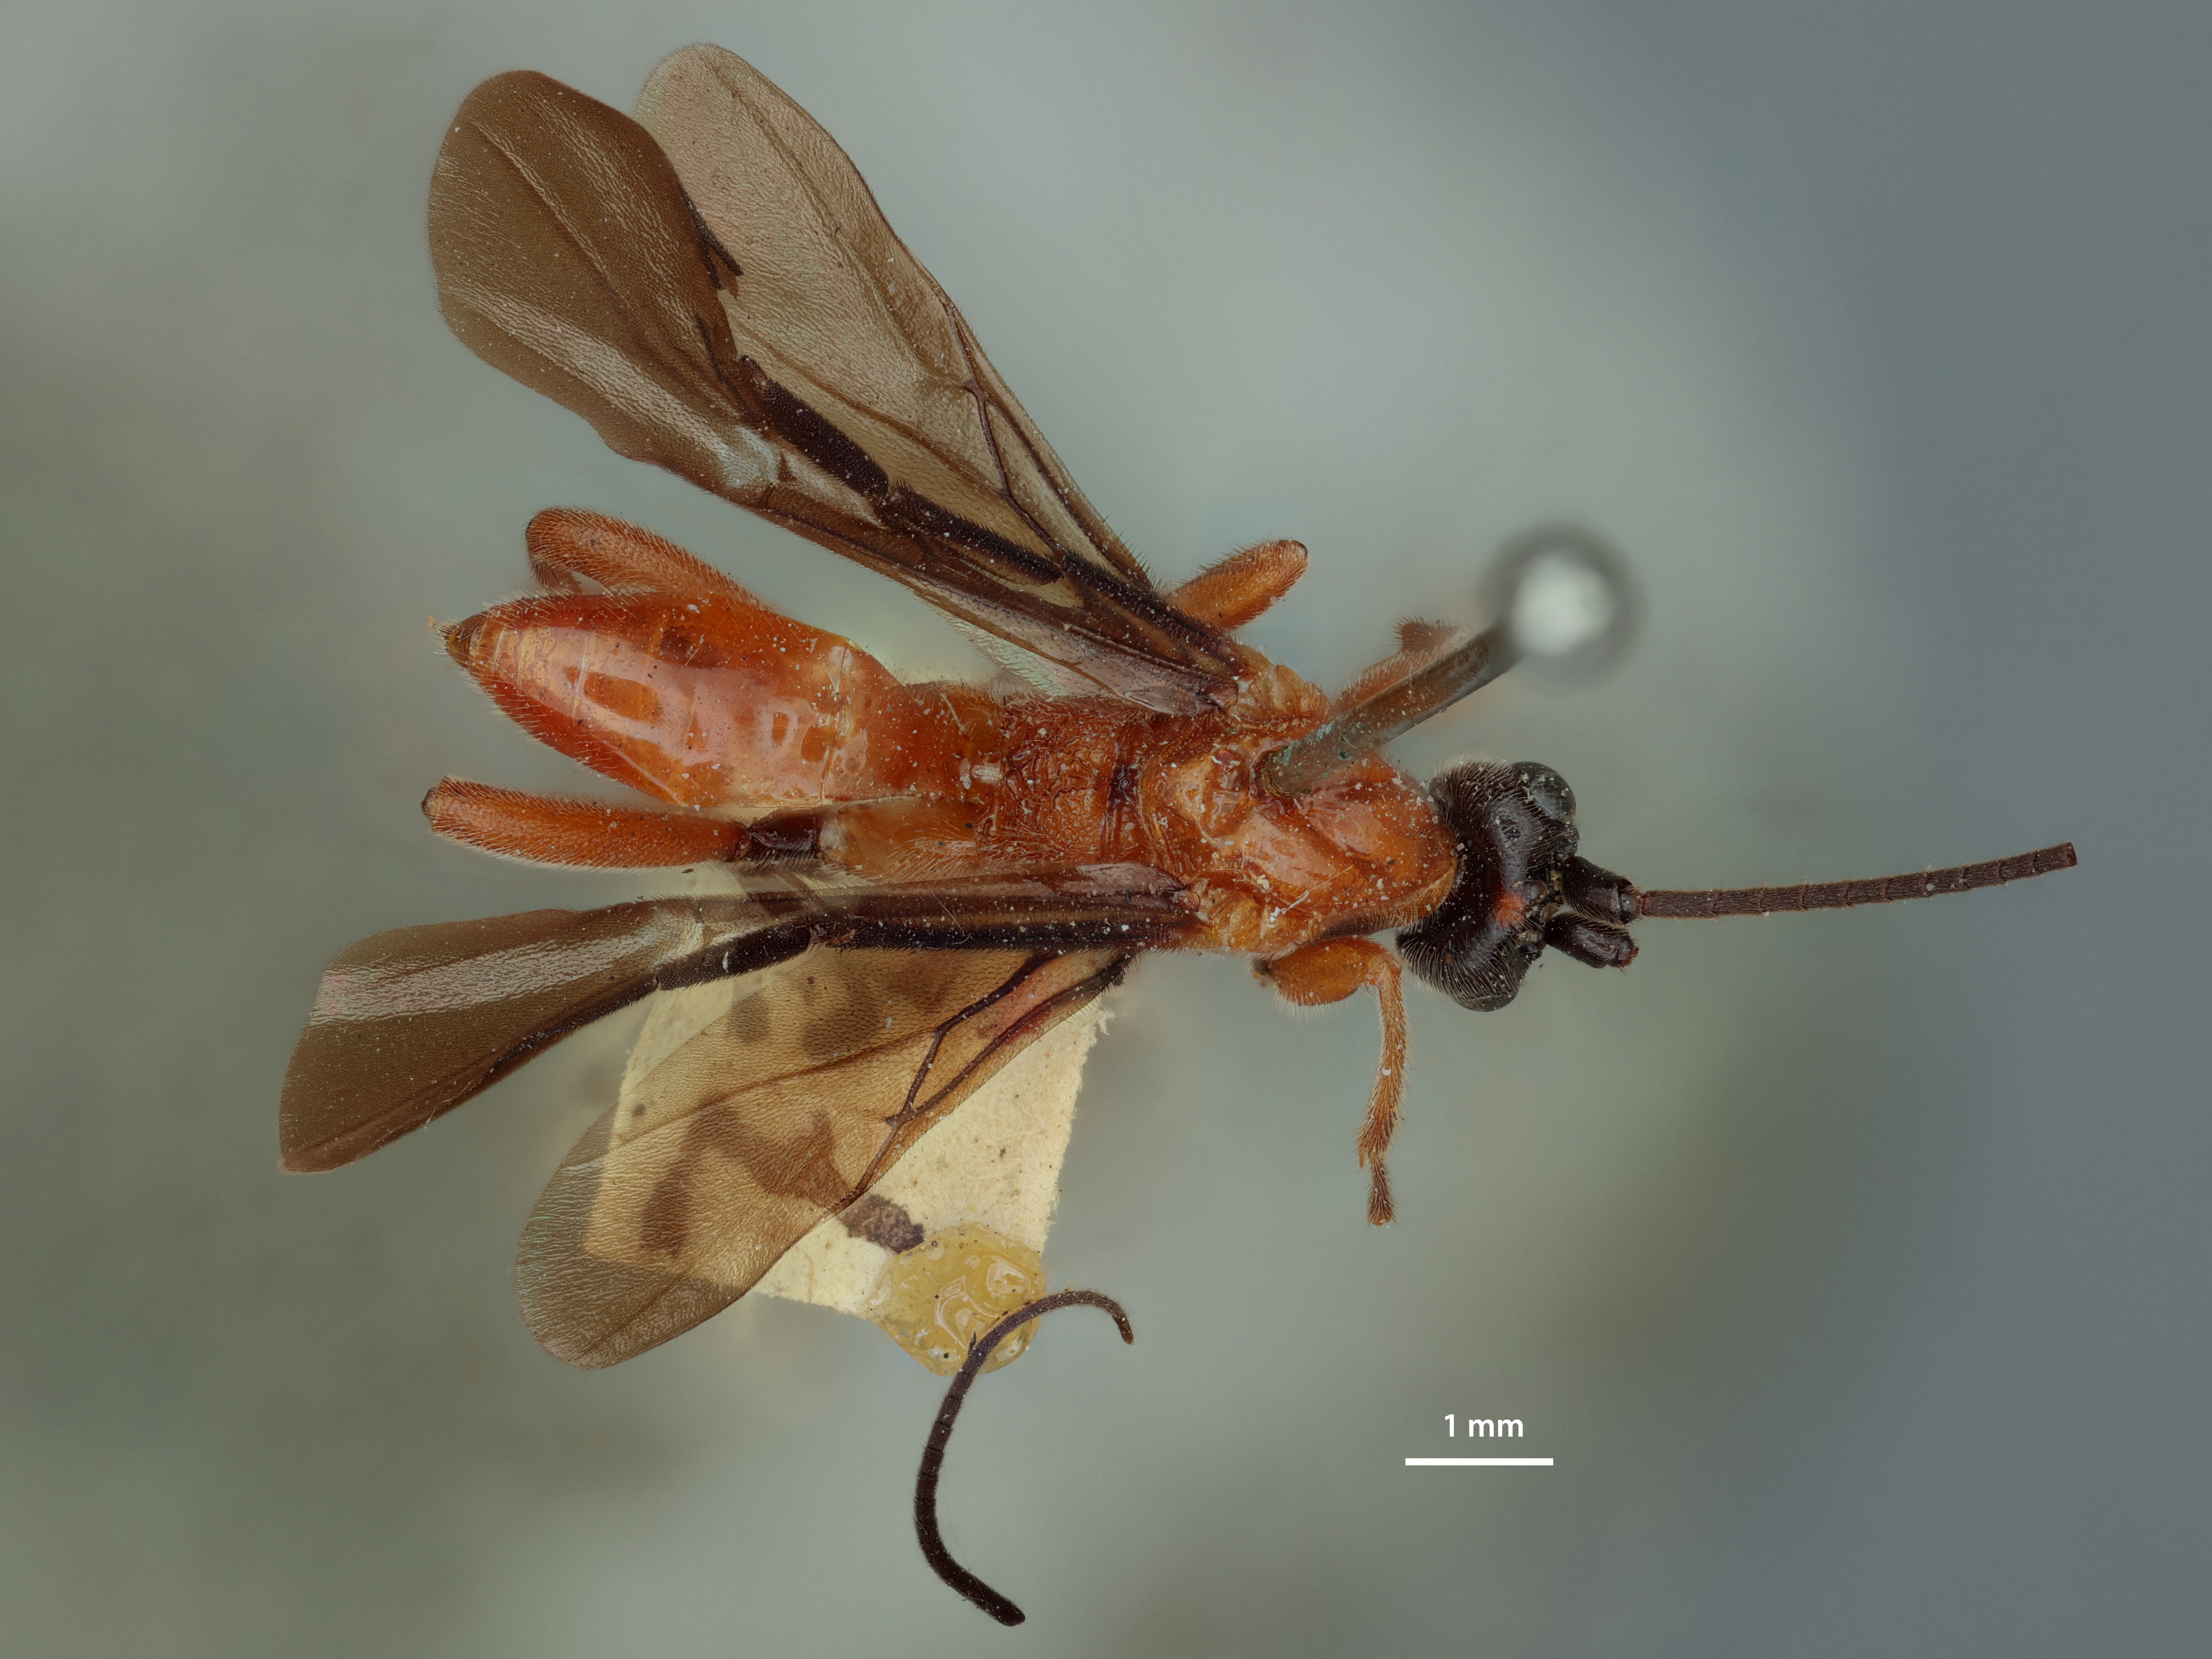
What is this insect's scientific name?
Microdus nigriceps
